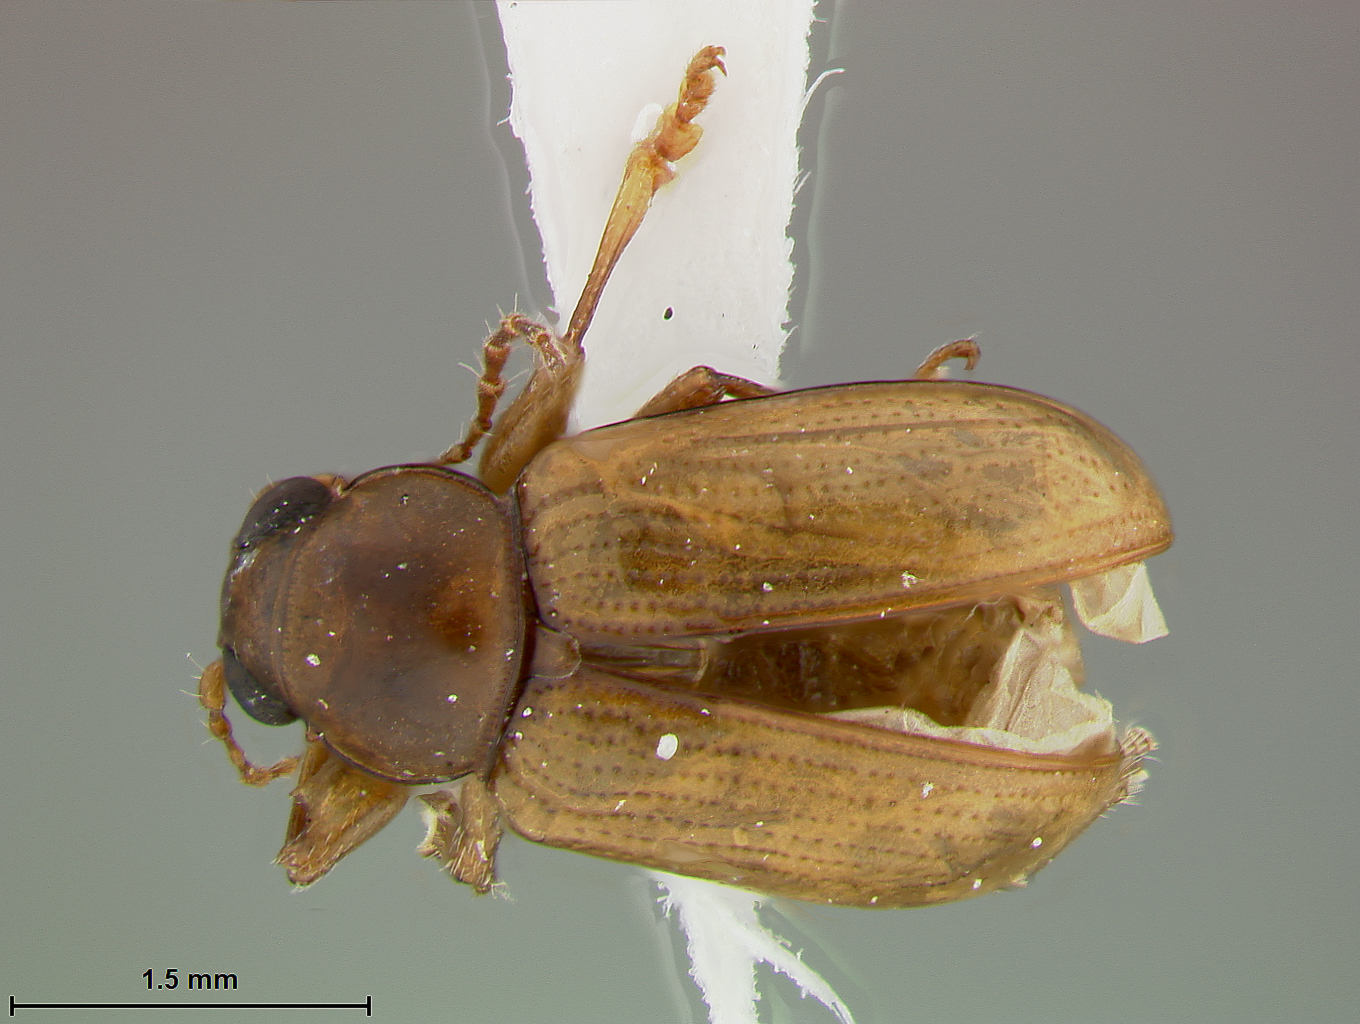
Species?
Metachroma obscuricollis
